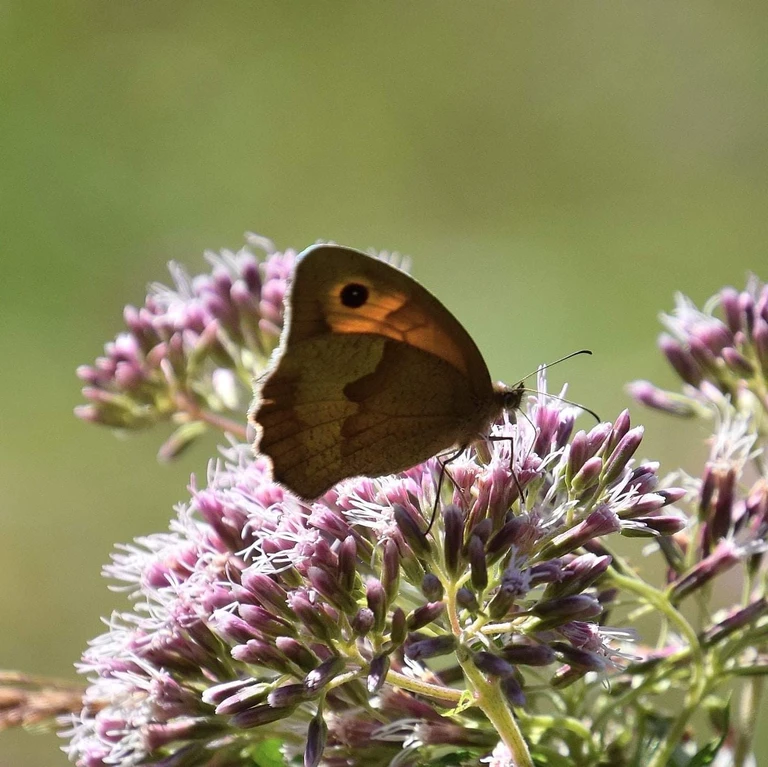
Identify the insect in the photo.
Maniola jurtina
